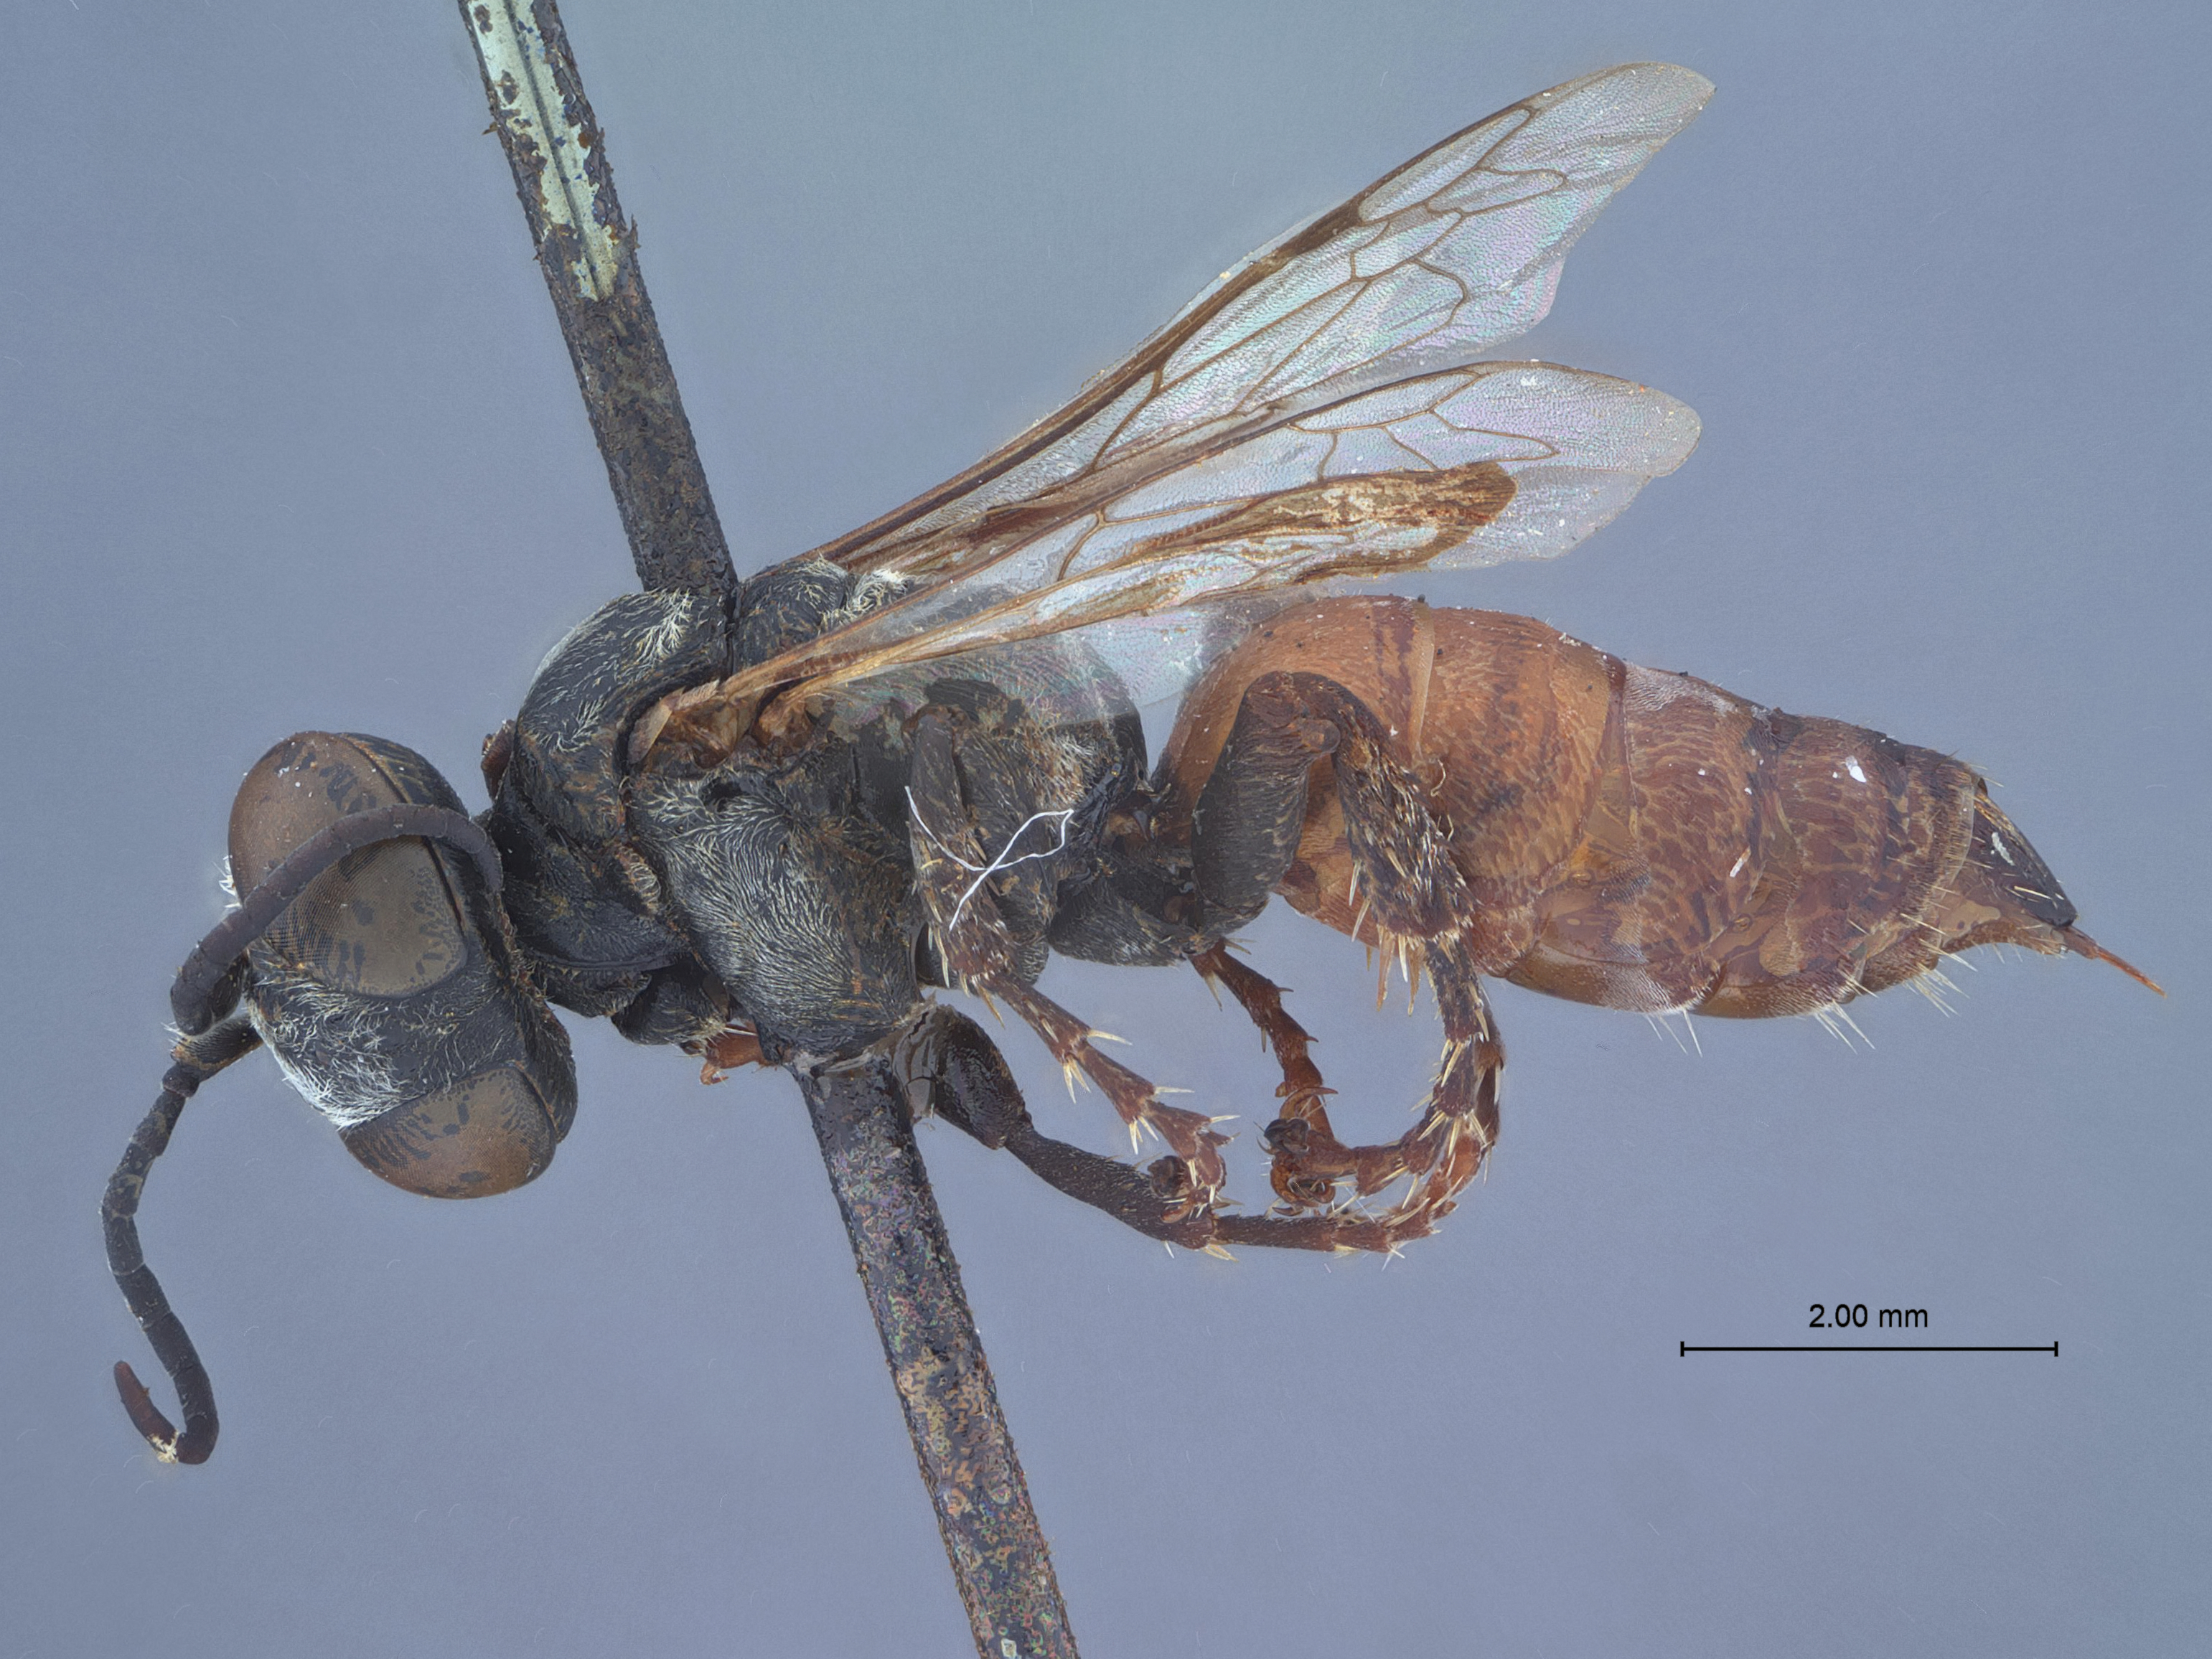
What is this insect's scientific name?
Tachytes birkmanni
